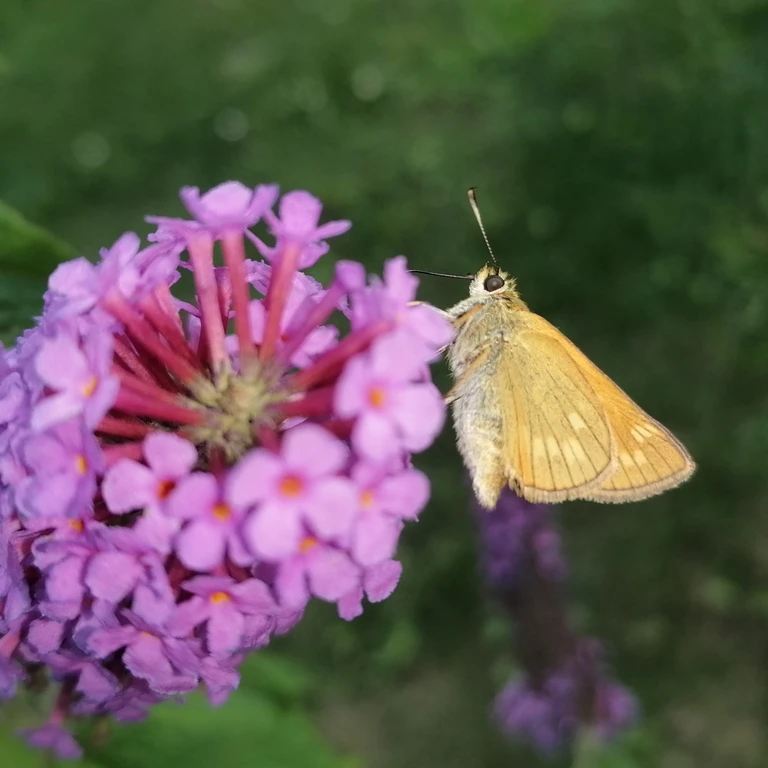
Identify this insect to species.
Ochlodes sylvanus (also Ochlodes venata)
